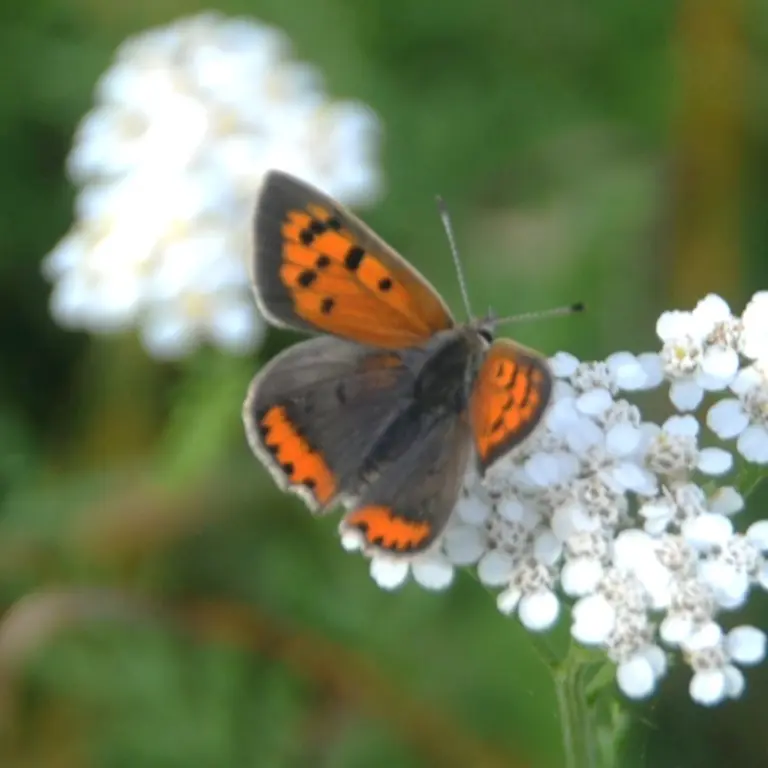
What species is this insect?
Lycaena phlaeas
